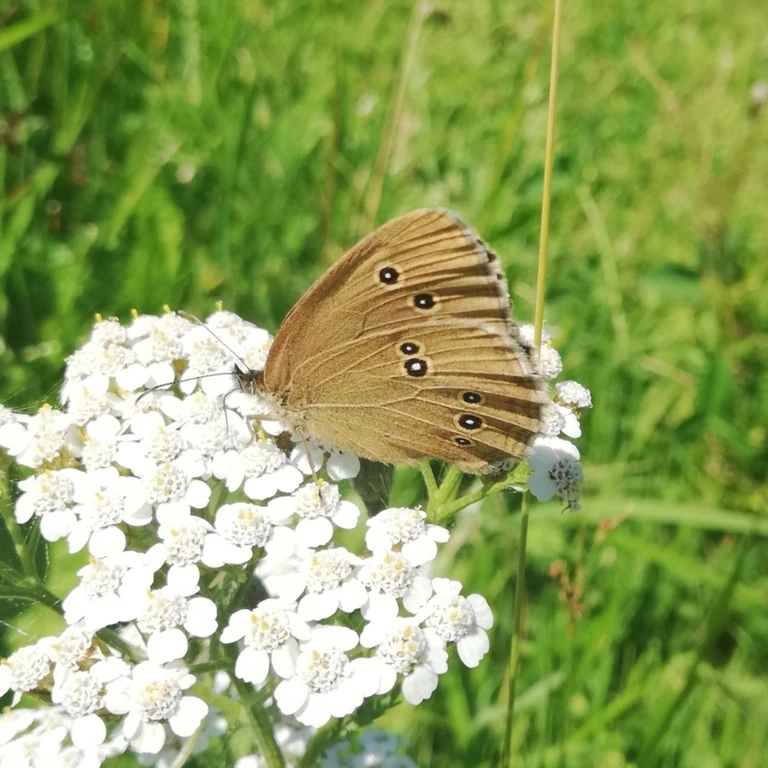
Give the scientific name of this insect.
Aphantopus hyperantus
